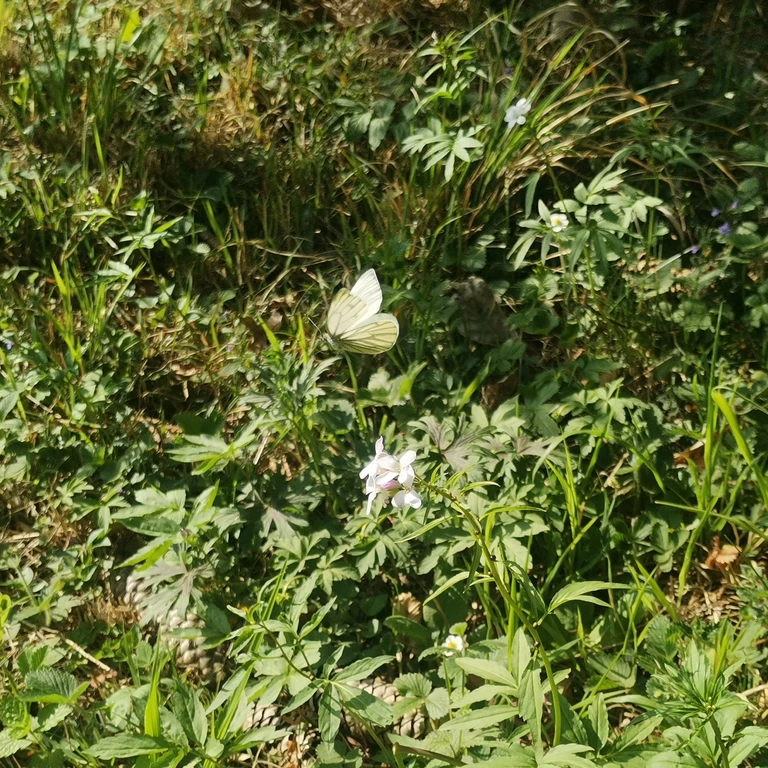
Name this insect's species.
Pieris napi
